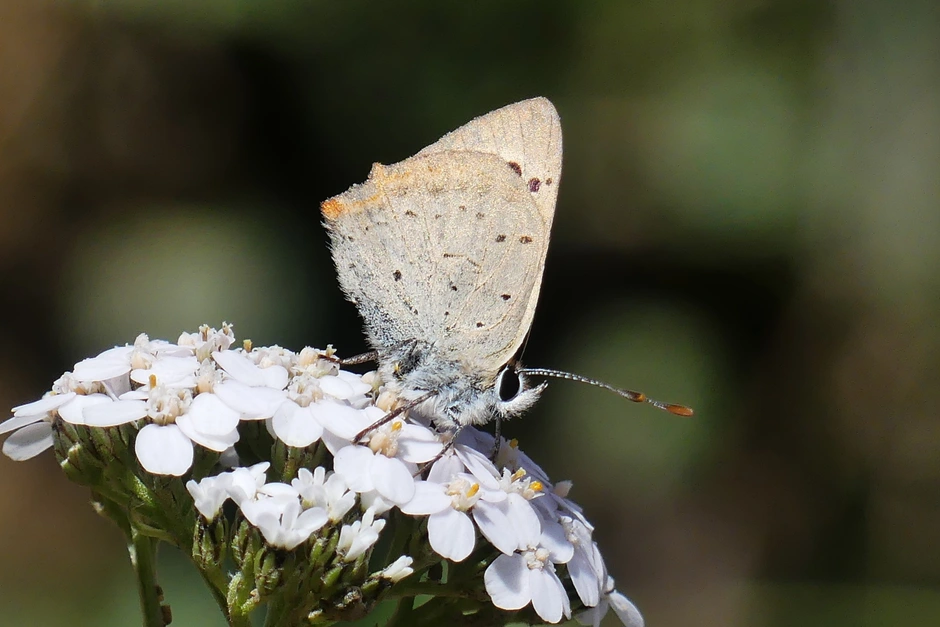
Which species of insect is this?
Lycaena phlaeas
